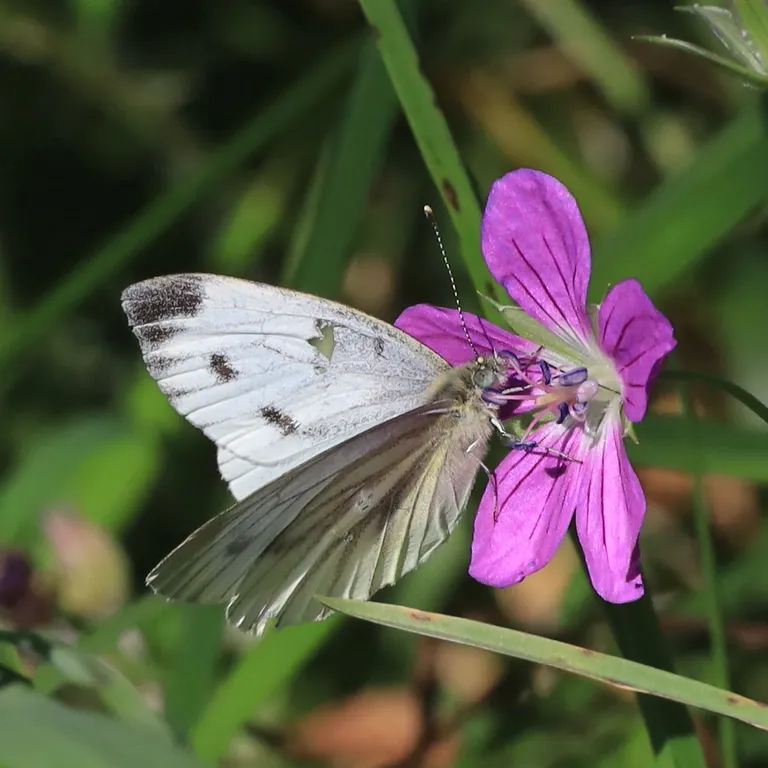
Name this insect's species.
Pieris napi
